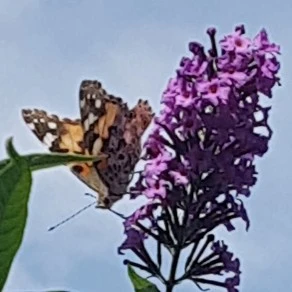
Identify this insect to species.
Vanessa cardui
